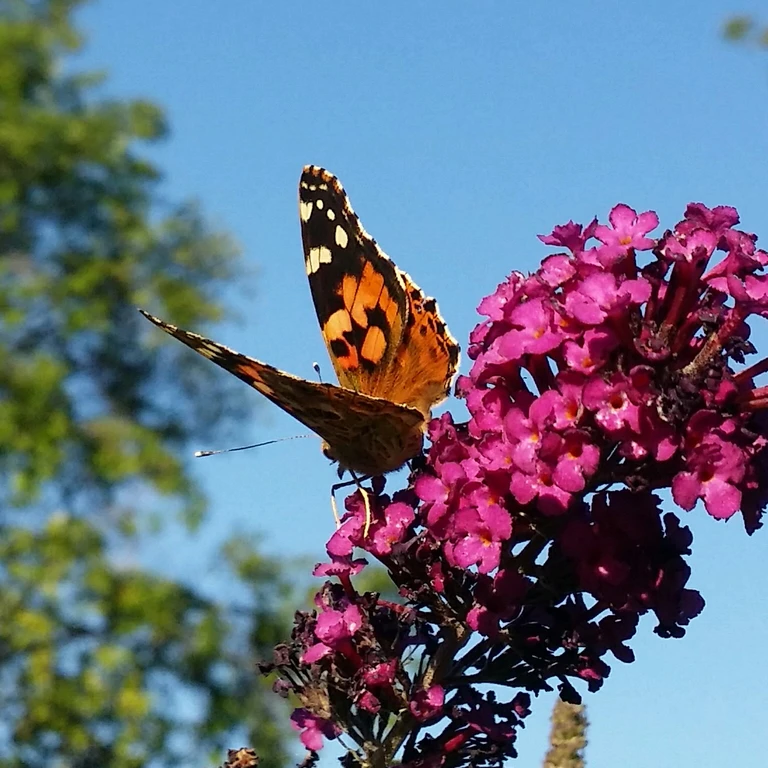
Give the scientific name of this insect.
Vanessa cardui
